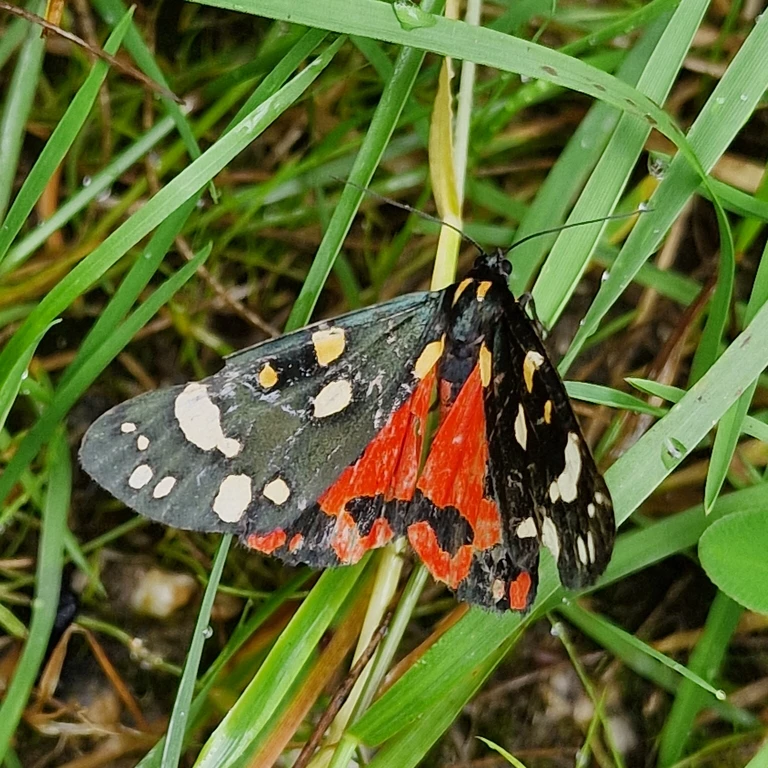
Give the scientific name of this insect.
Callimorpha dominula
